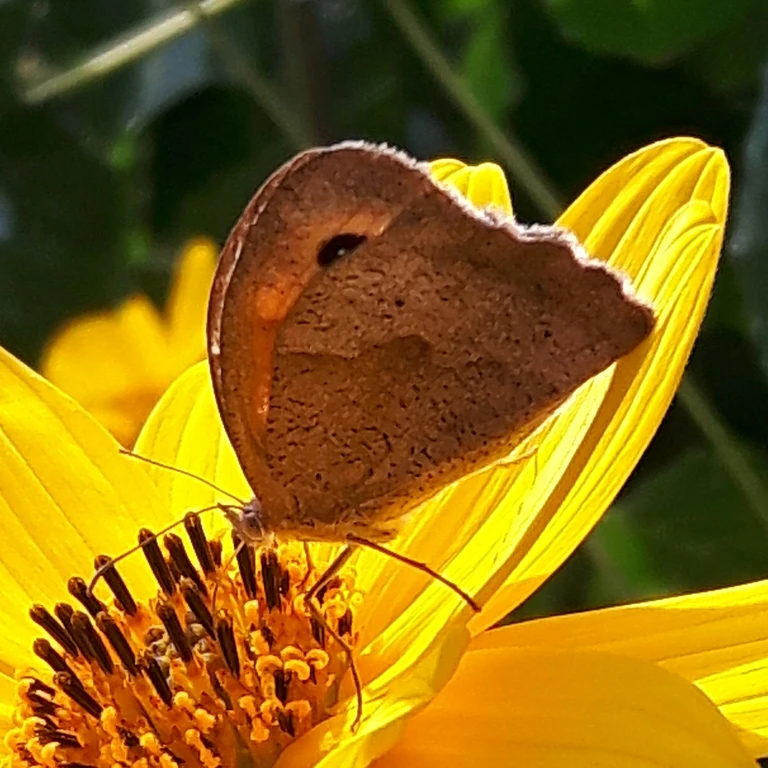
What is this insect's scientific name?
Maniola jurtina
